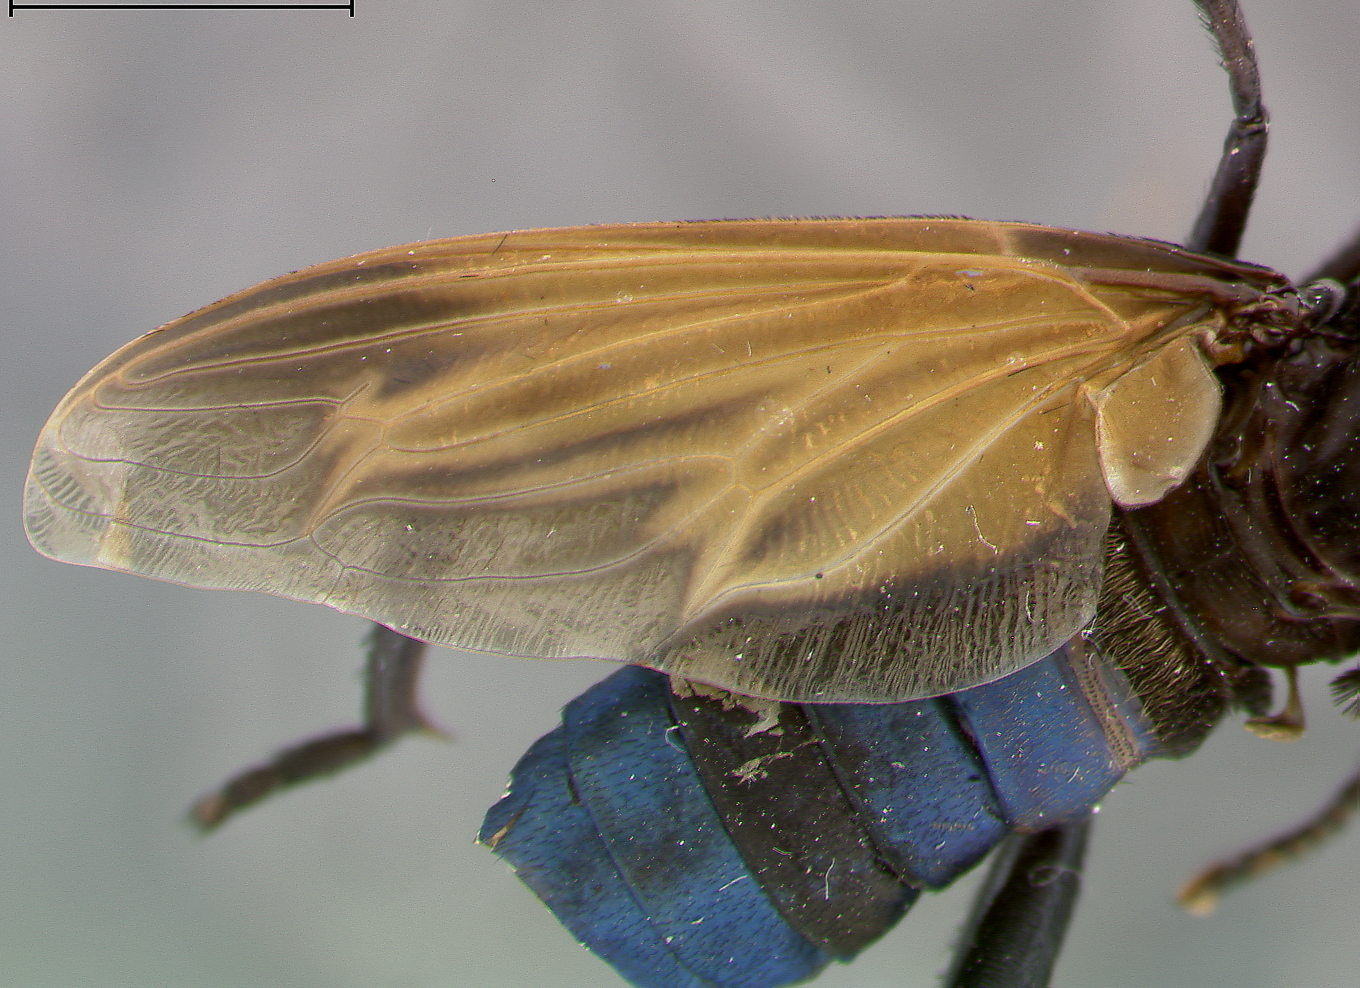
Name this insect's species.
Mydas autuorii
